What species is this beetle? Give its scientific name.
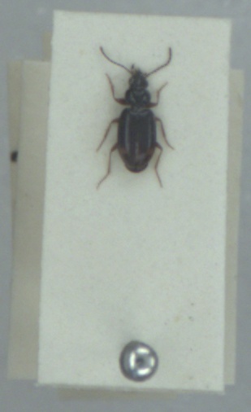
Bembidion guttula
